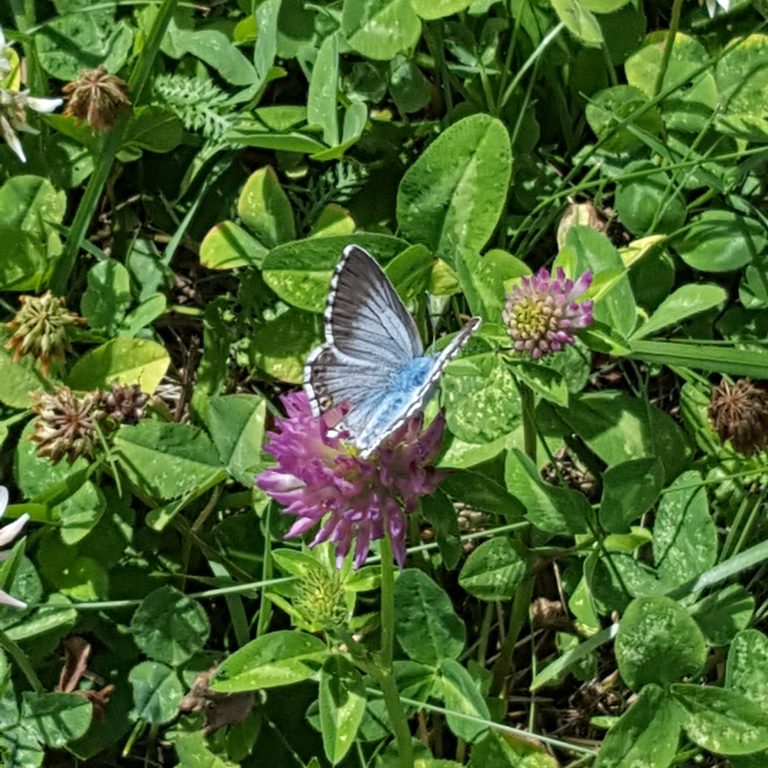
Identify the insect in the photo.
Lysandra coridon
